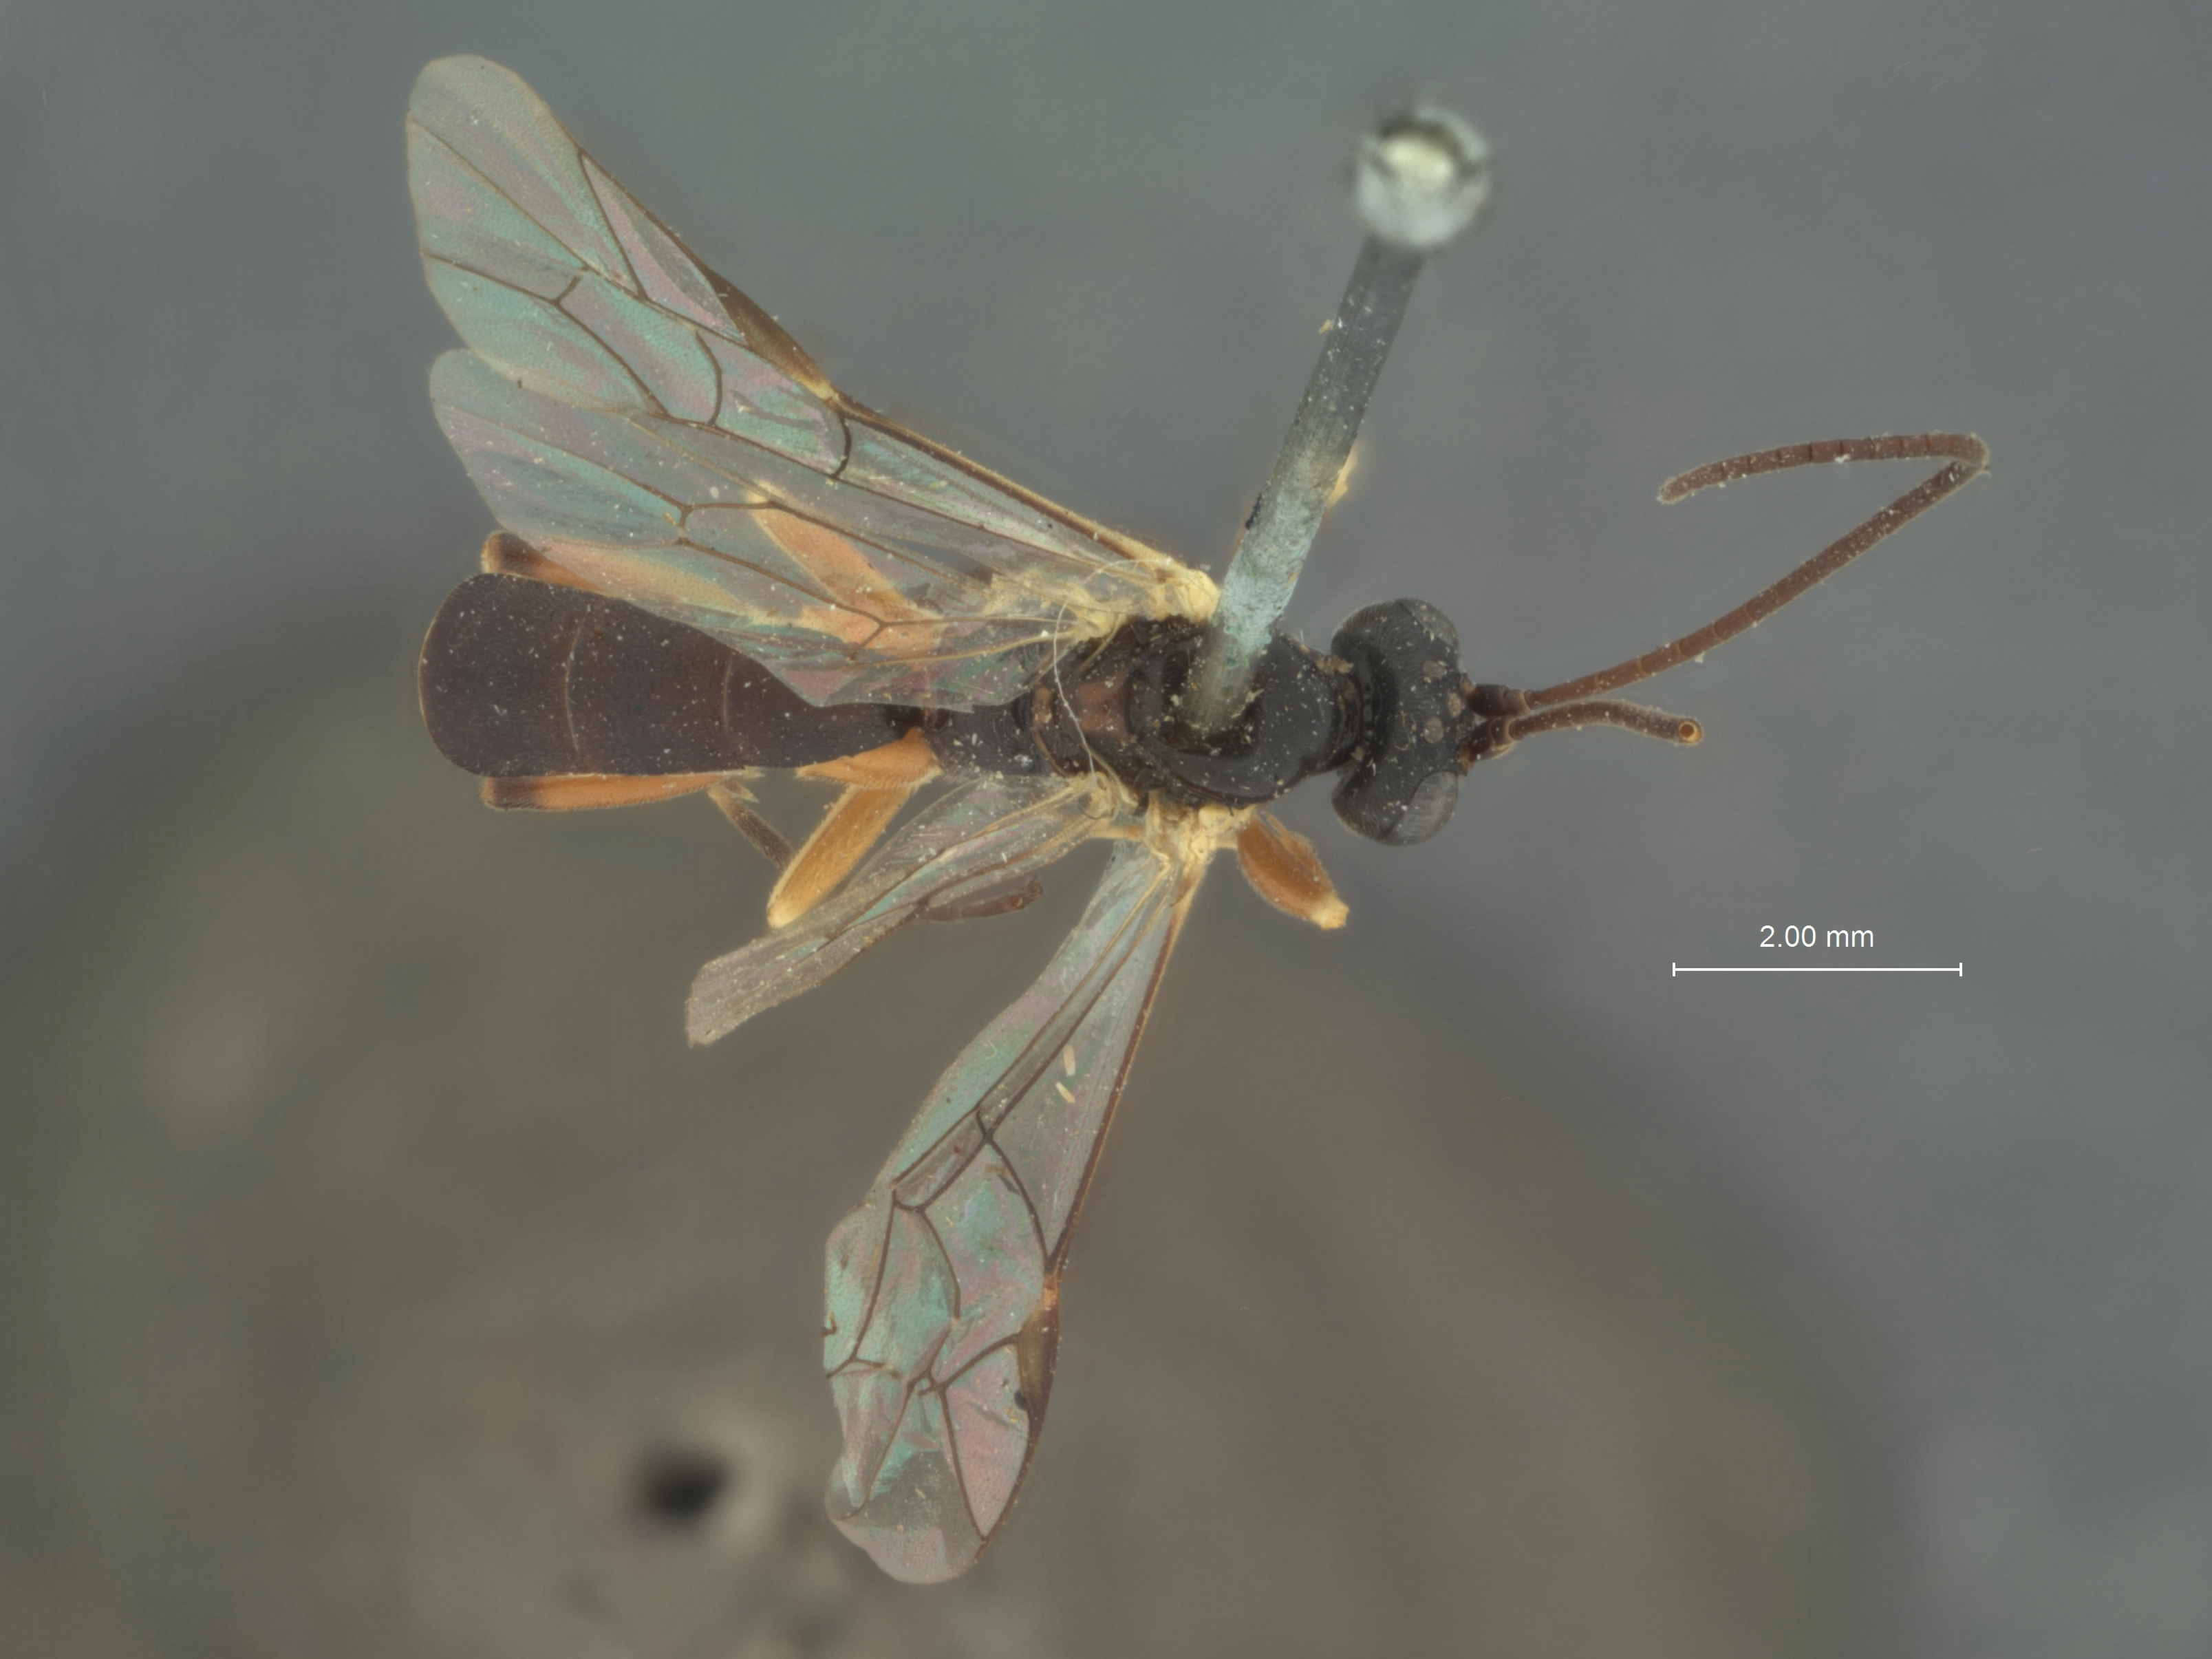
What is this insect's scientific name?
Grypocentrus bimaculatus
